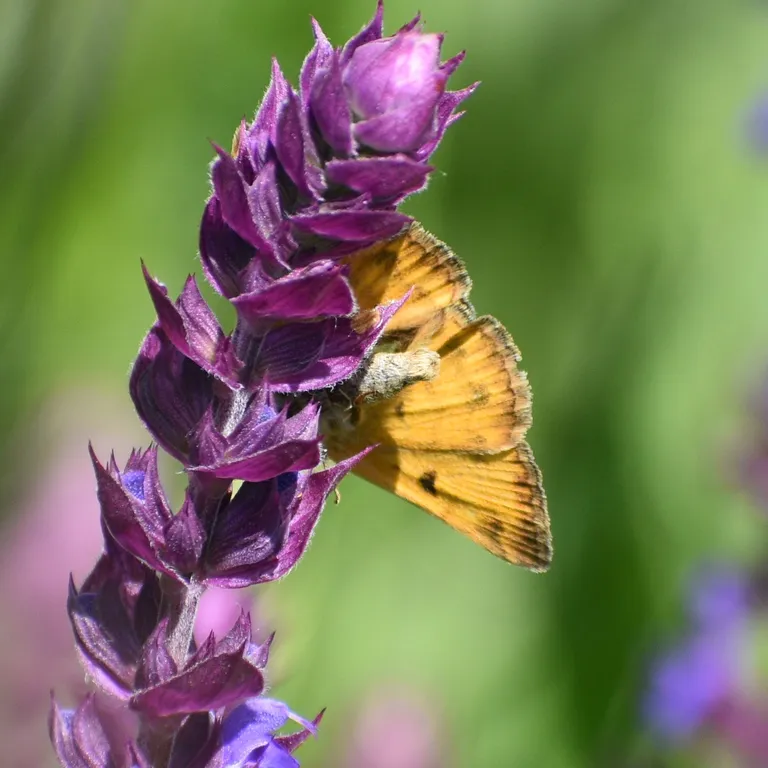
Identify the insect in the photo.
Euclidia glyphica
